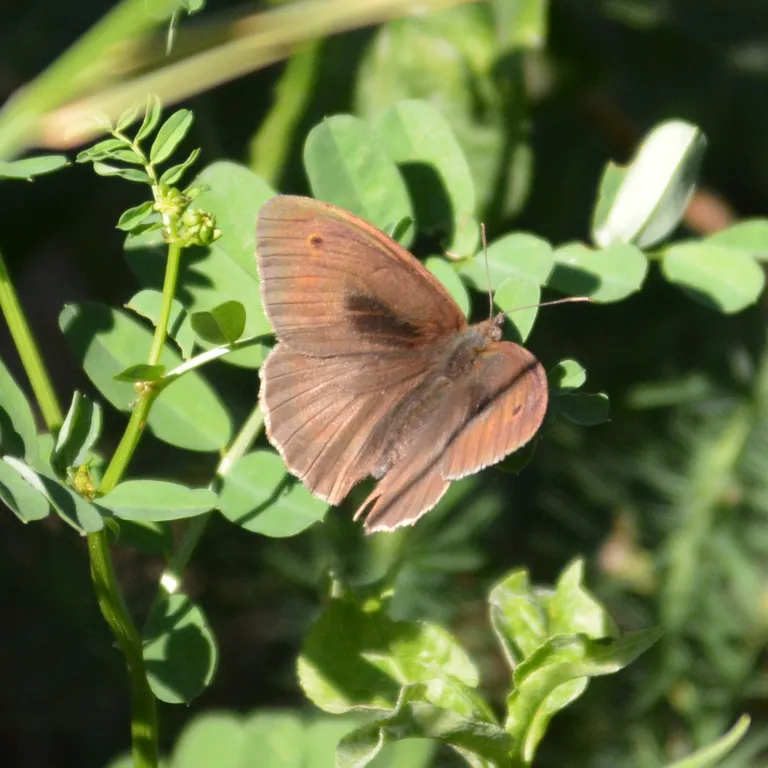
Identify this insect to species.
Maniola jurtina
